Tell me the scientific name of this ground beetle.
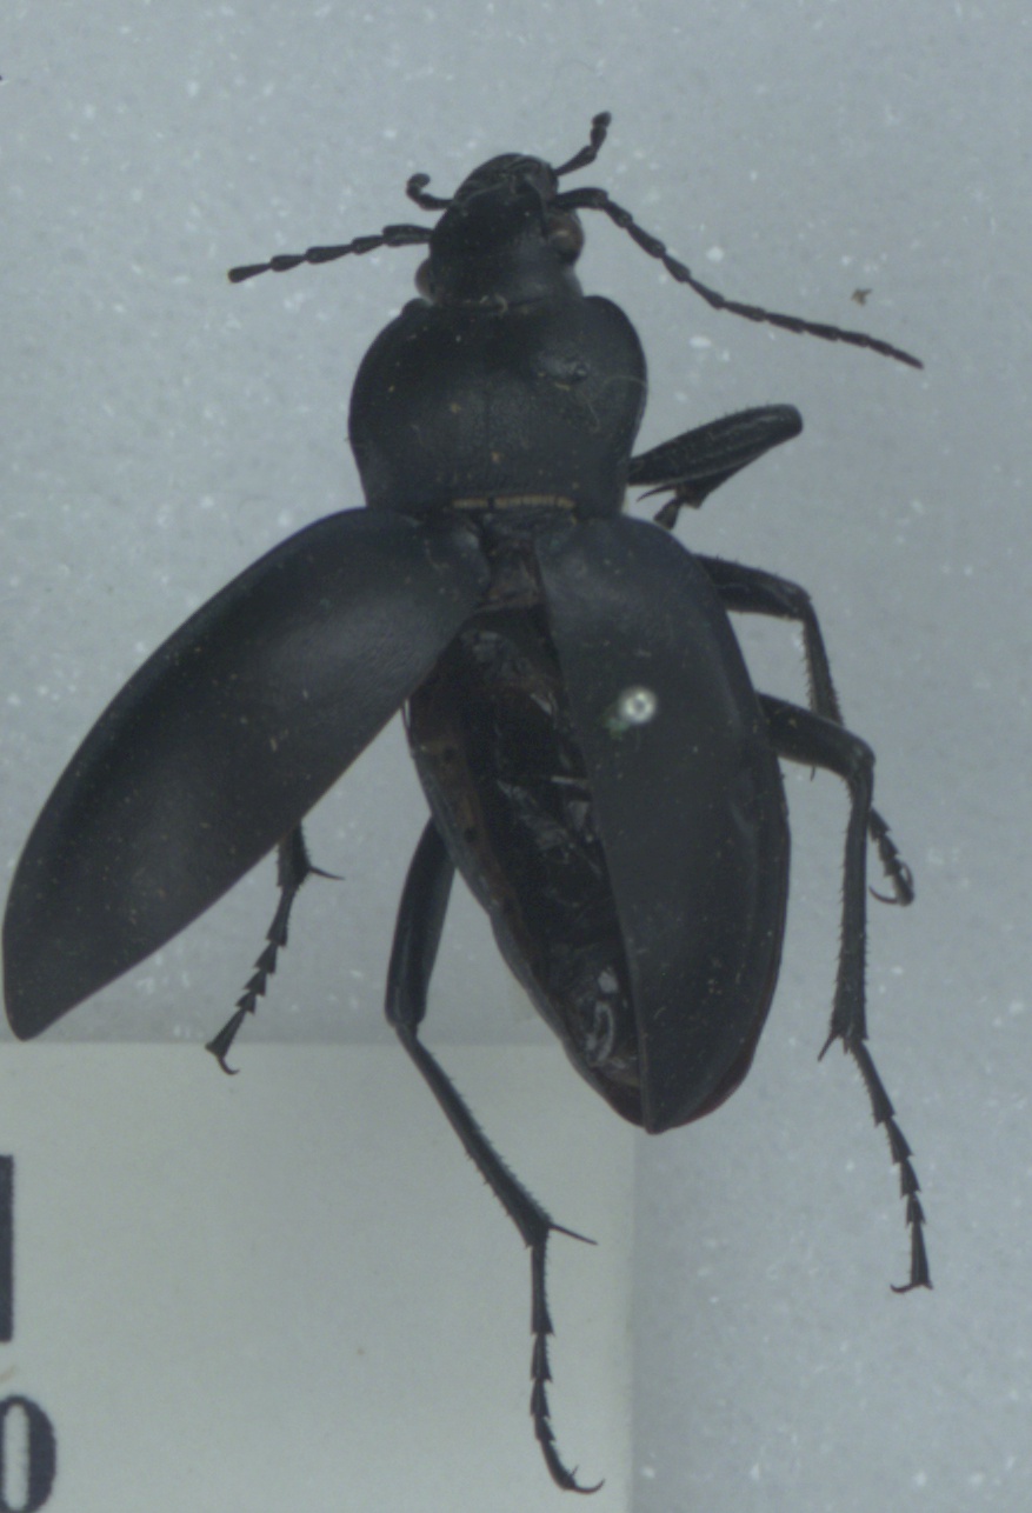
Carabus glabratus
